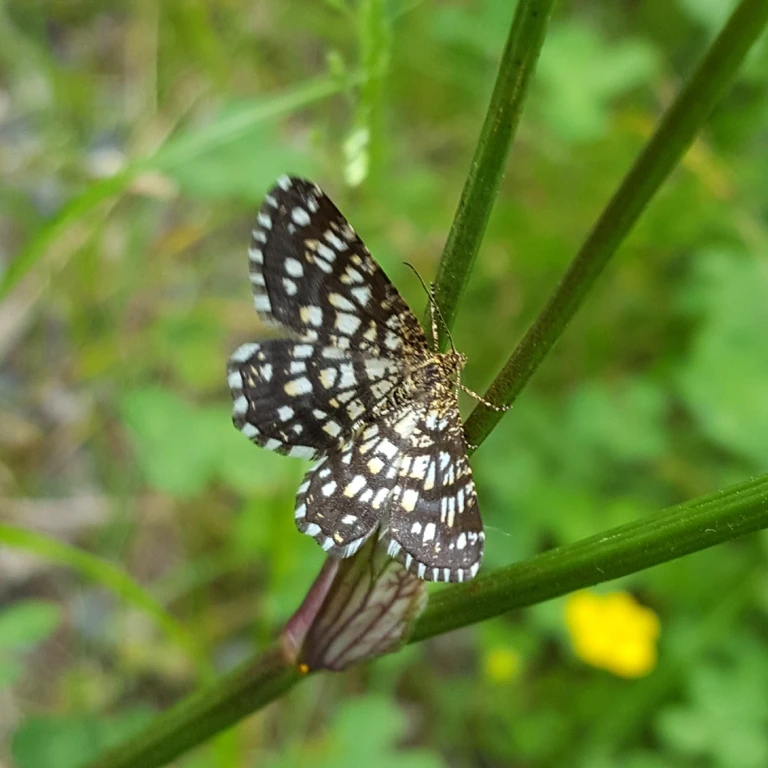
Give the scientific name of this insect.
Chiasmia clathrata
